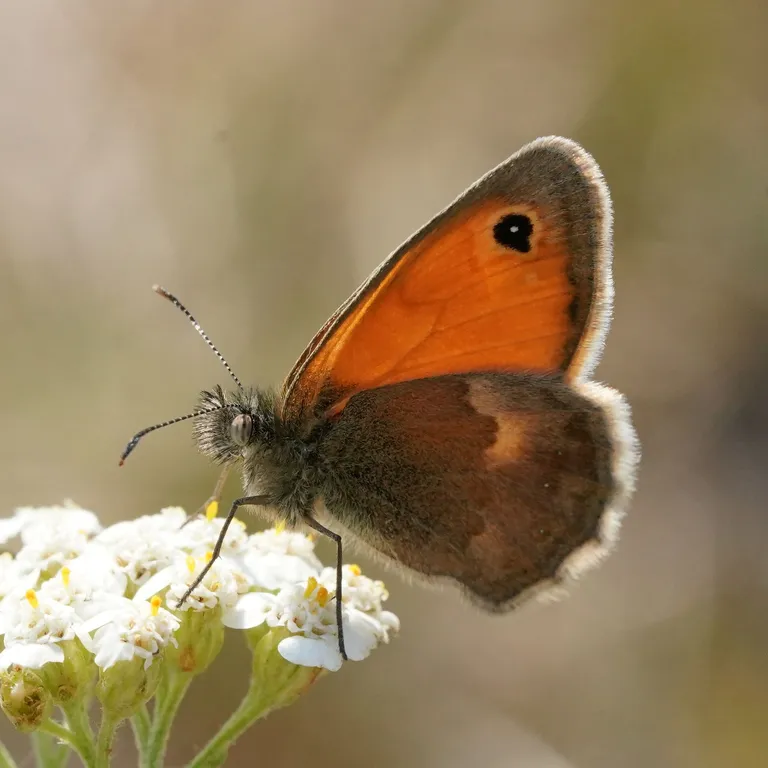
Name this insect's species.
Coenonympha pamphilus
